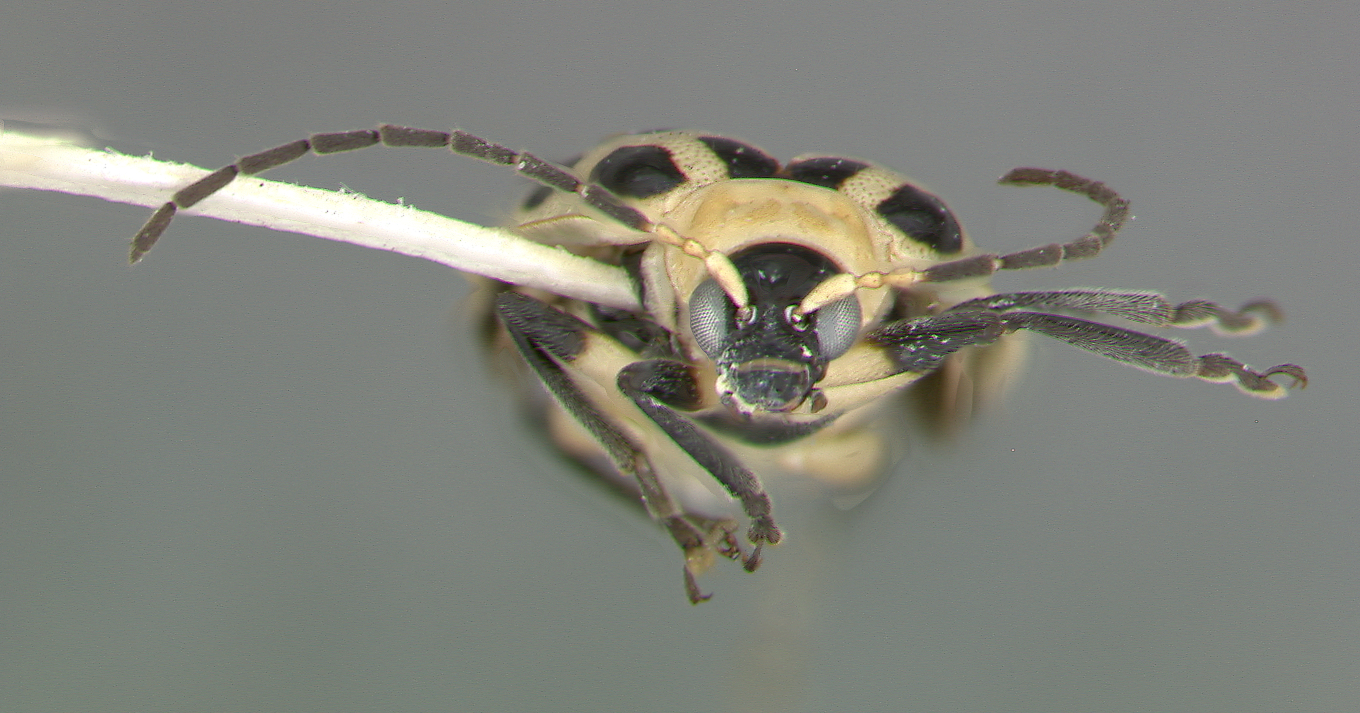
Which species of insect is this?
Diabrotica undecimpunctata
